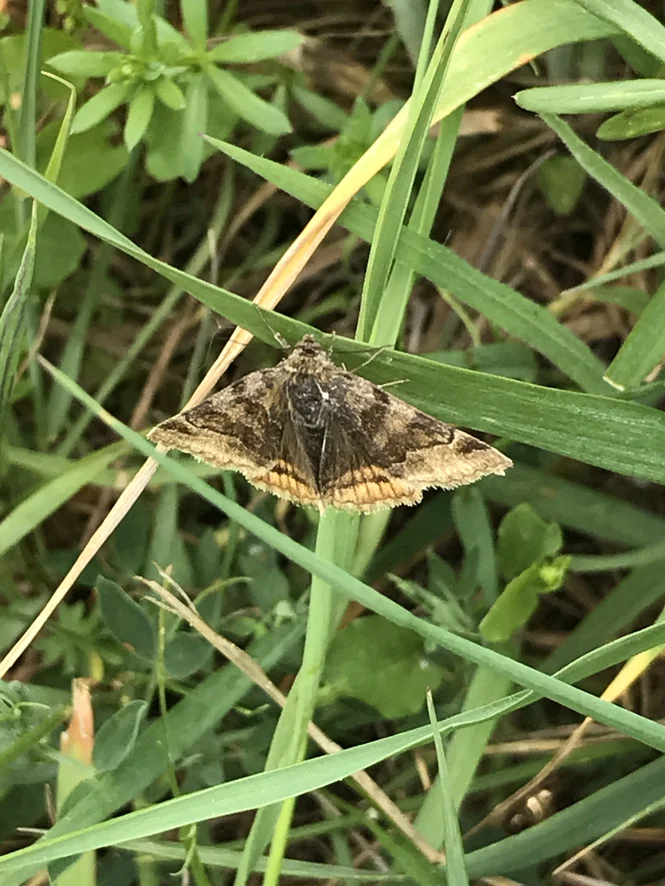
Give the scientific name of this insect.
Euclidia glyphica
